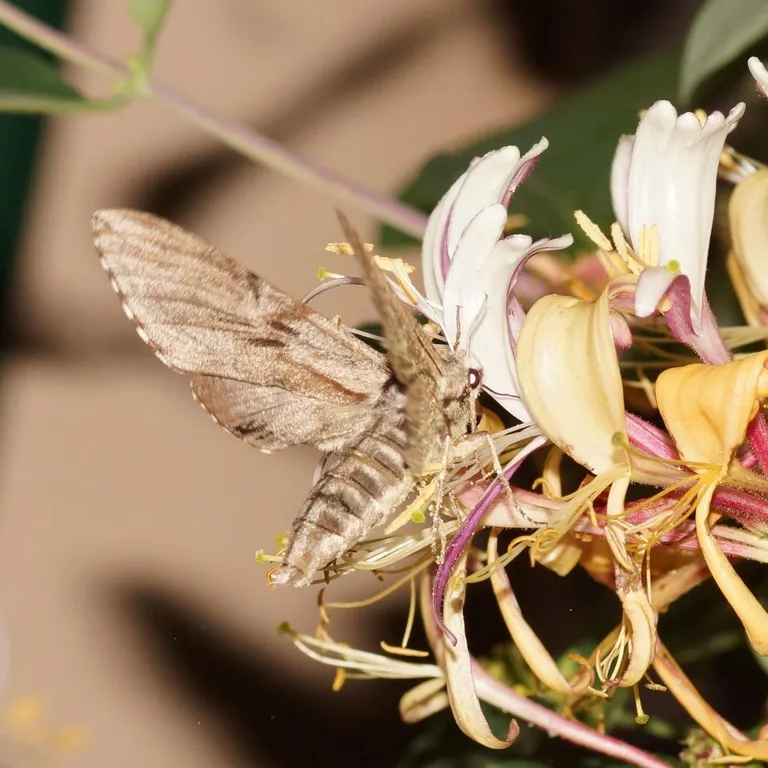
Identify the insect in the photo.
Sphinx pinastri
